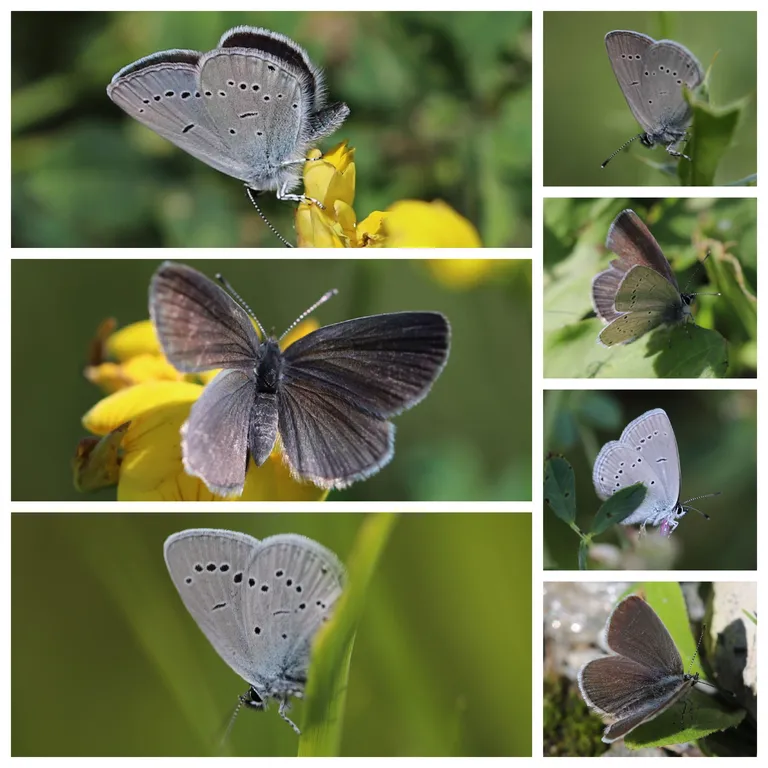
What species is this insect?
Cupido minimus
